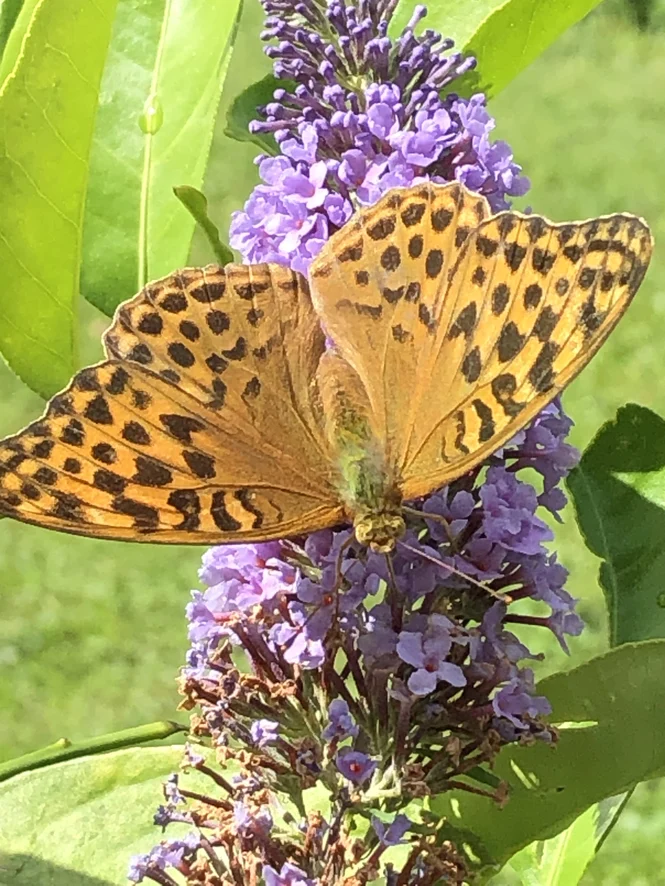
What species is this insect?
Argynnis paphia
